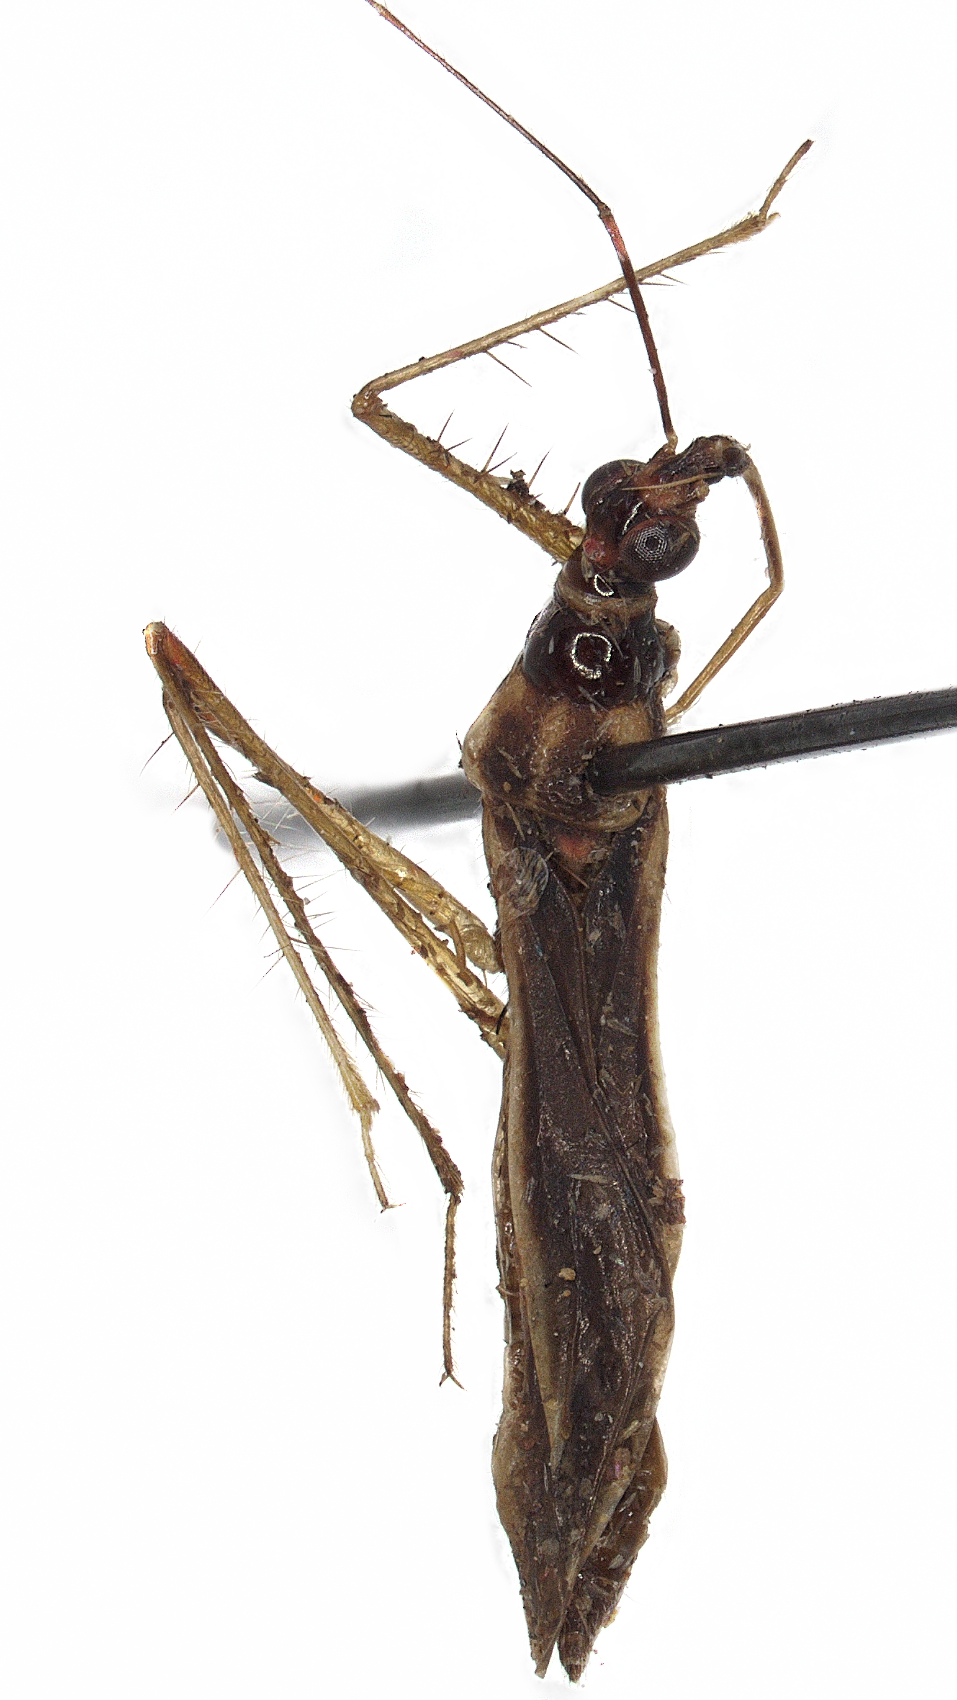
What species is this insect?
Arbela nitidula
